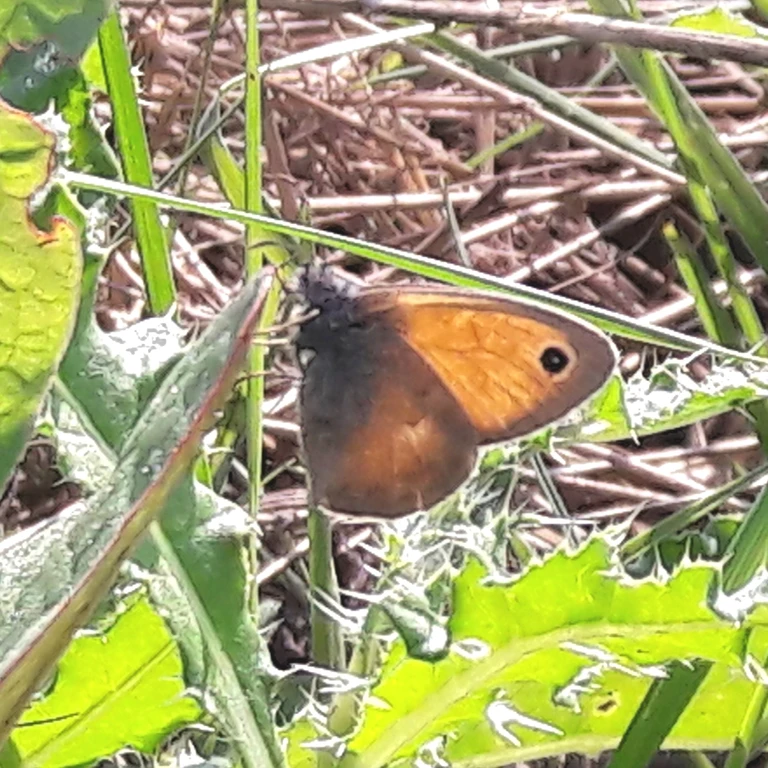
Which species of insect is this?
Coenonympha pamphilus
